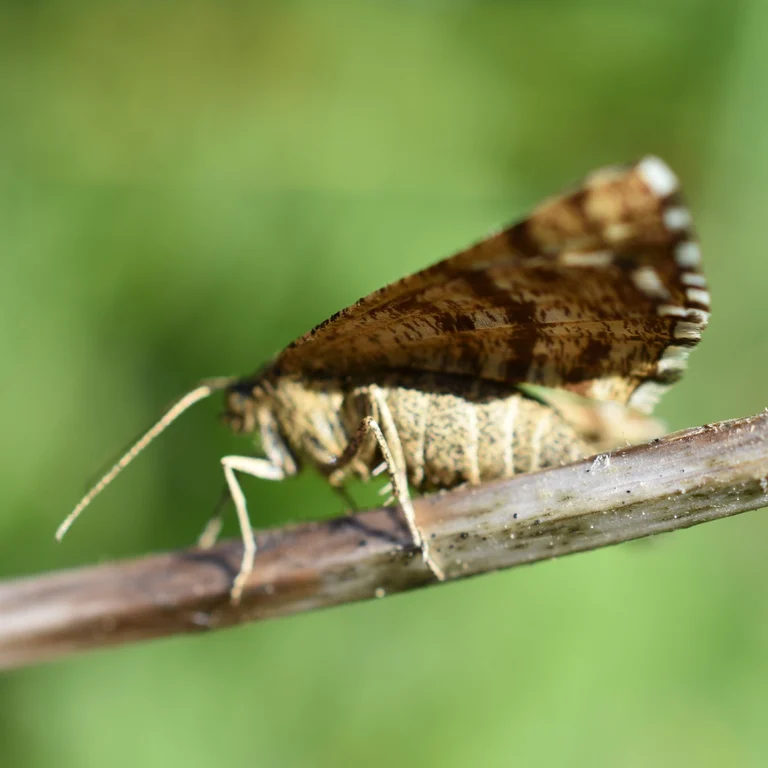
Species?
Ematurga atomaria
